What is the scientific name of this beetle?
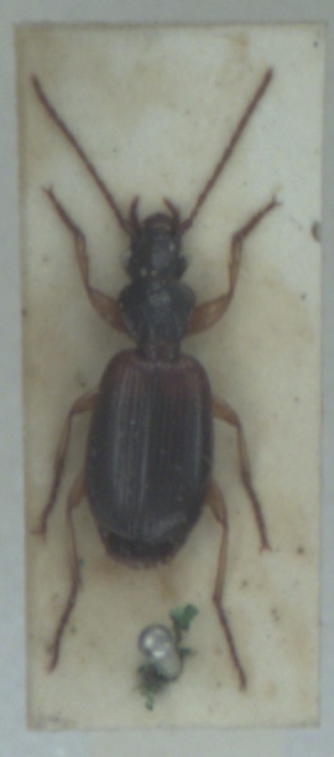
Cymindis vaporariorum
